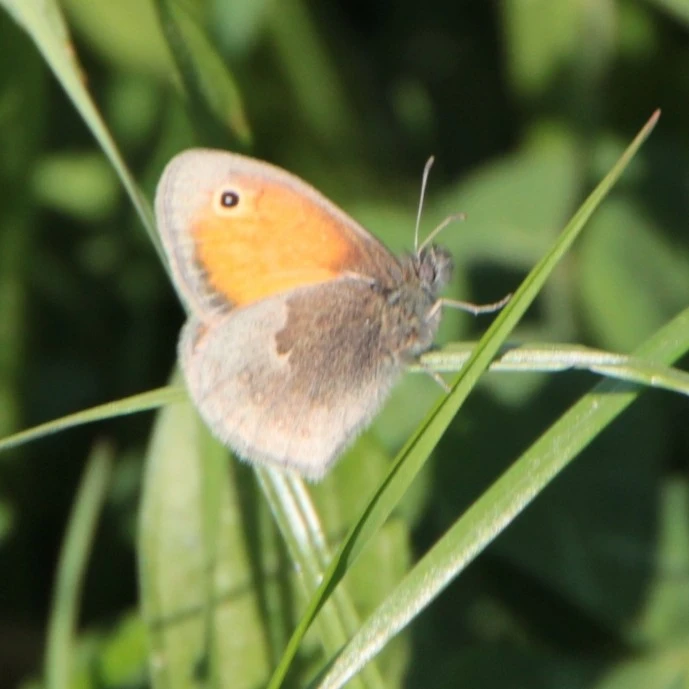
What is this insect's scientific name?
Coenonympha pamphilus
